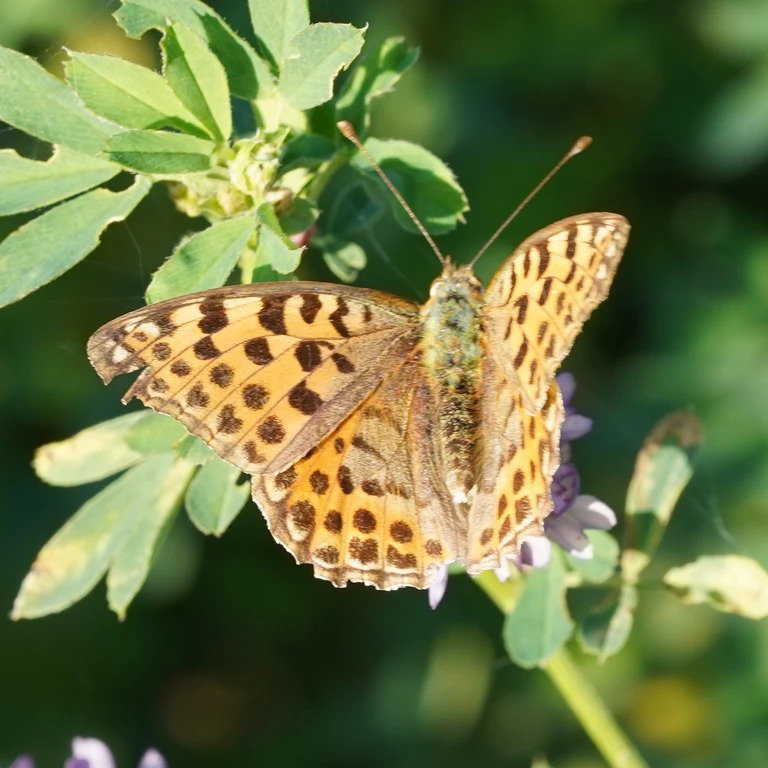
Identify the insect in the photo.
Issoria lathonia
